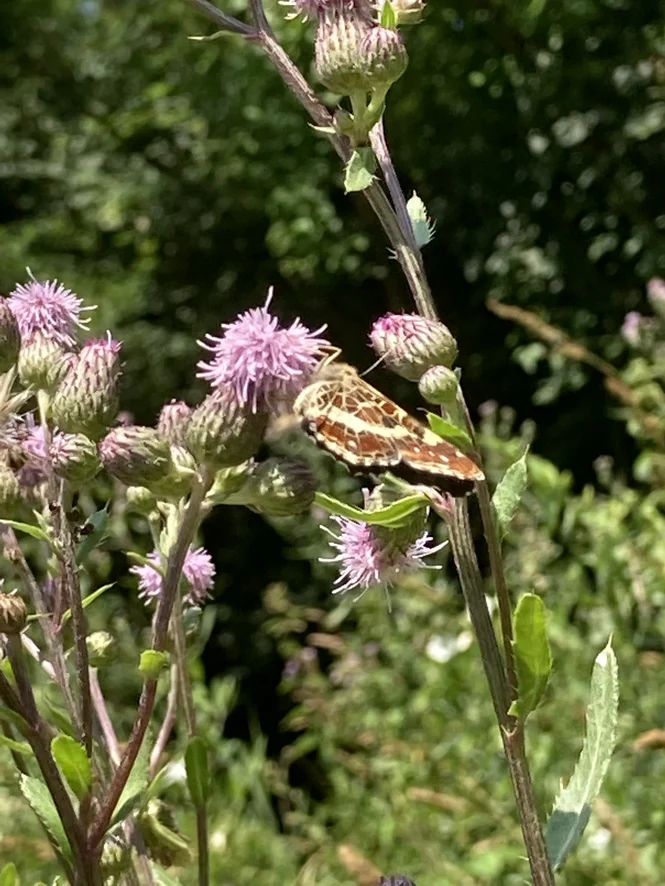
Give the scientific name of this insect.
Araschnia levana
